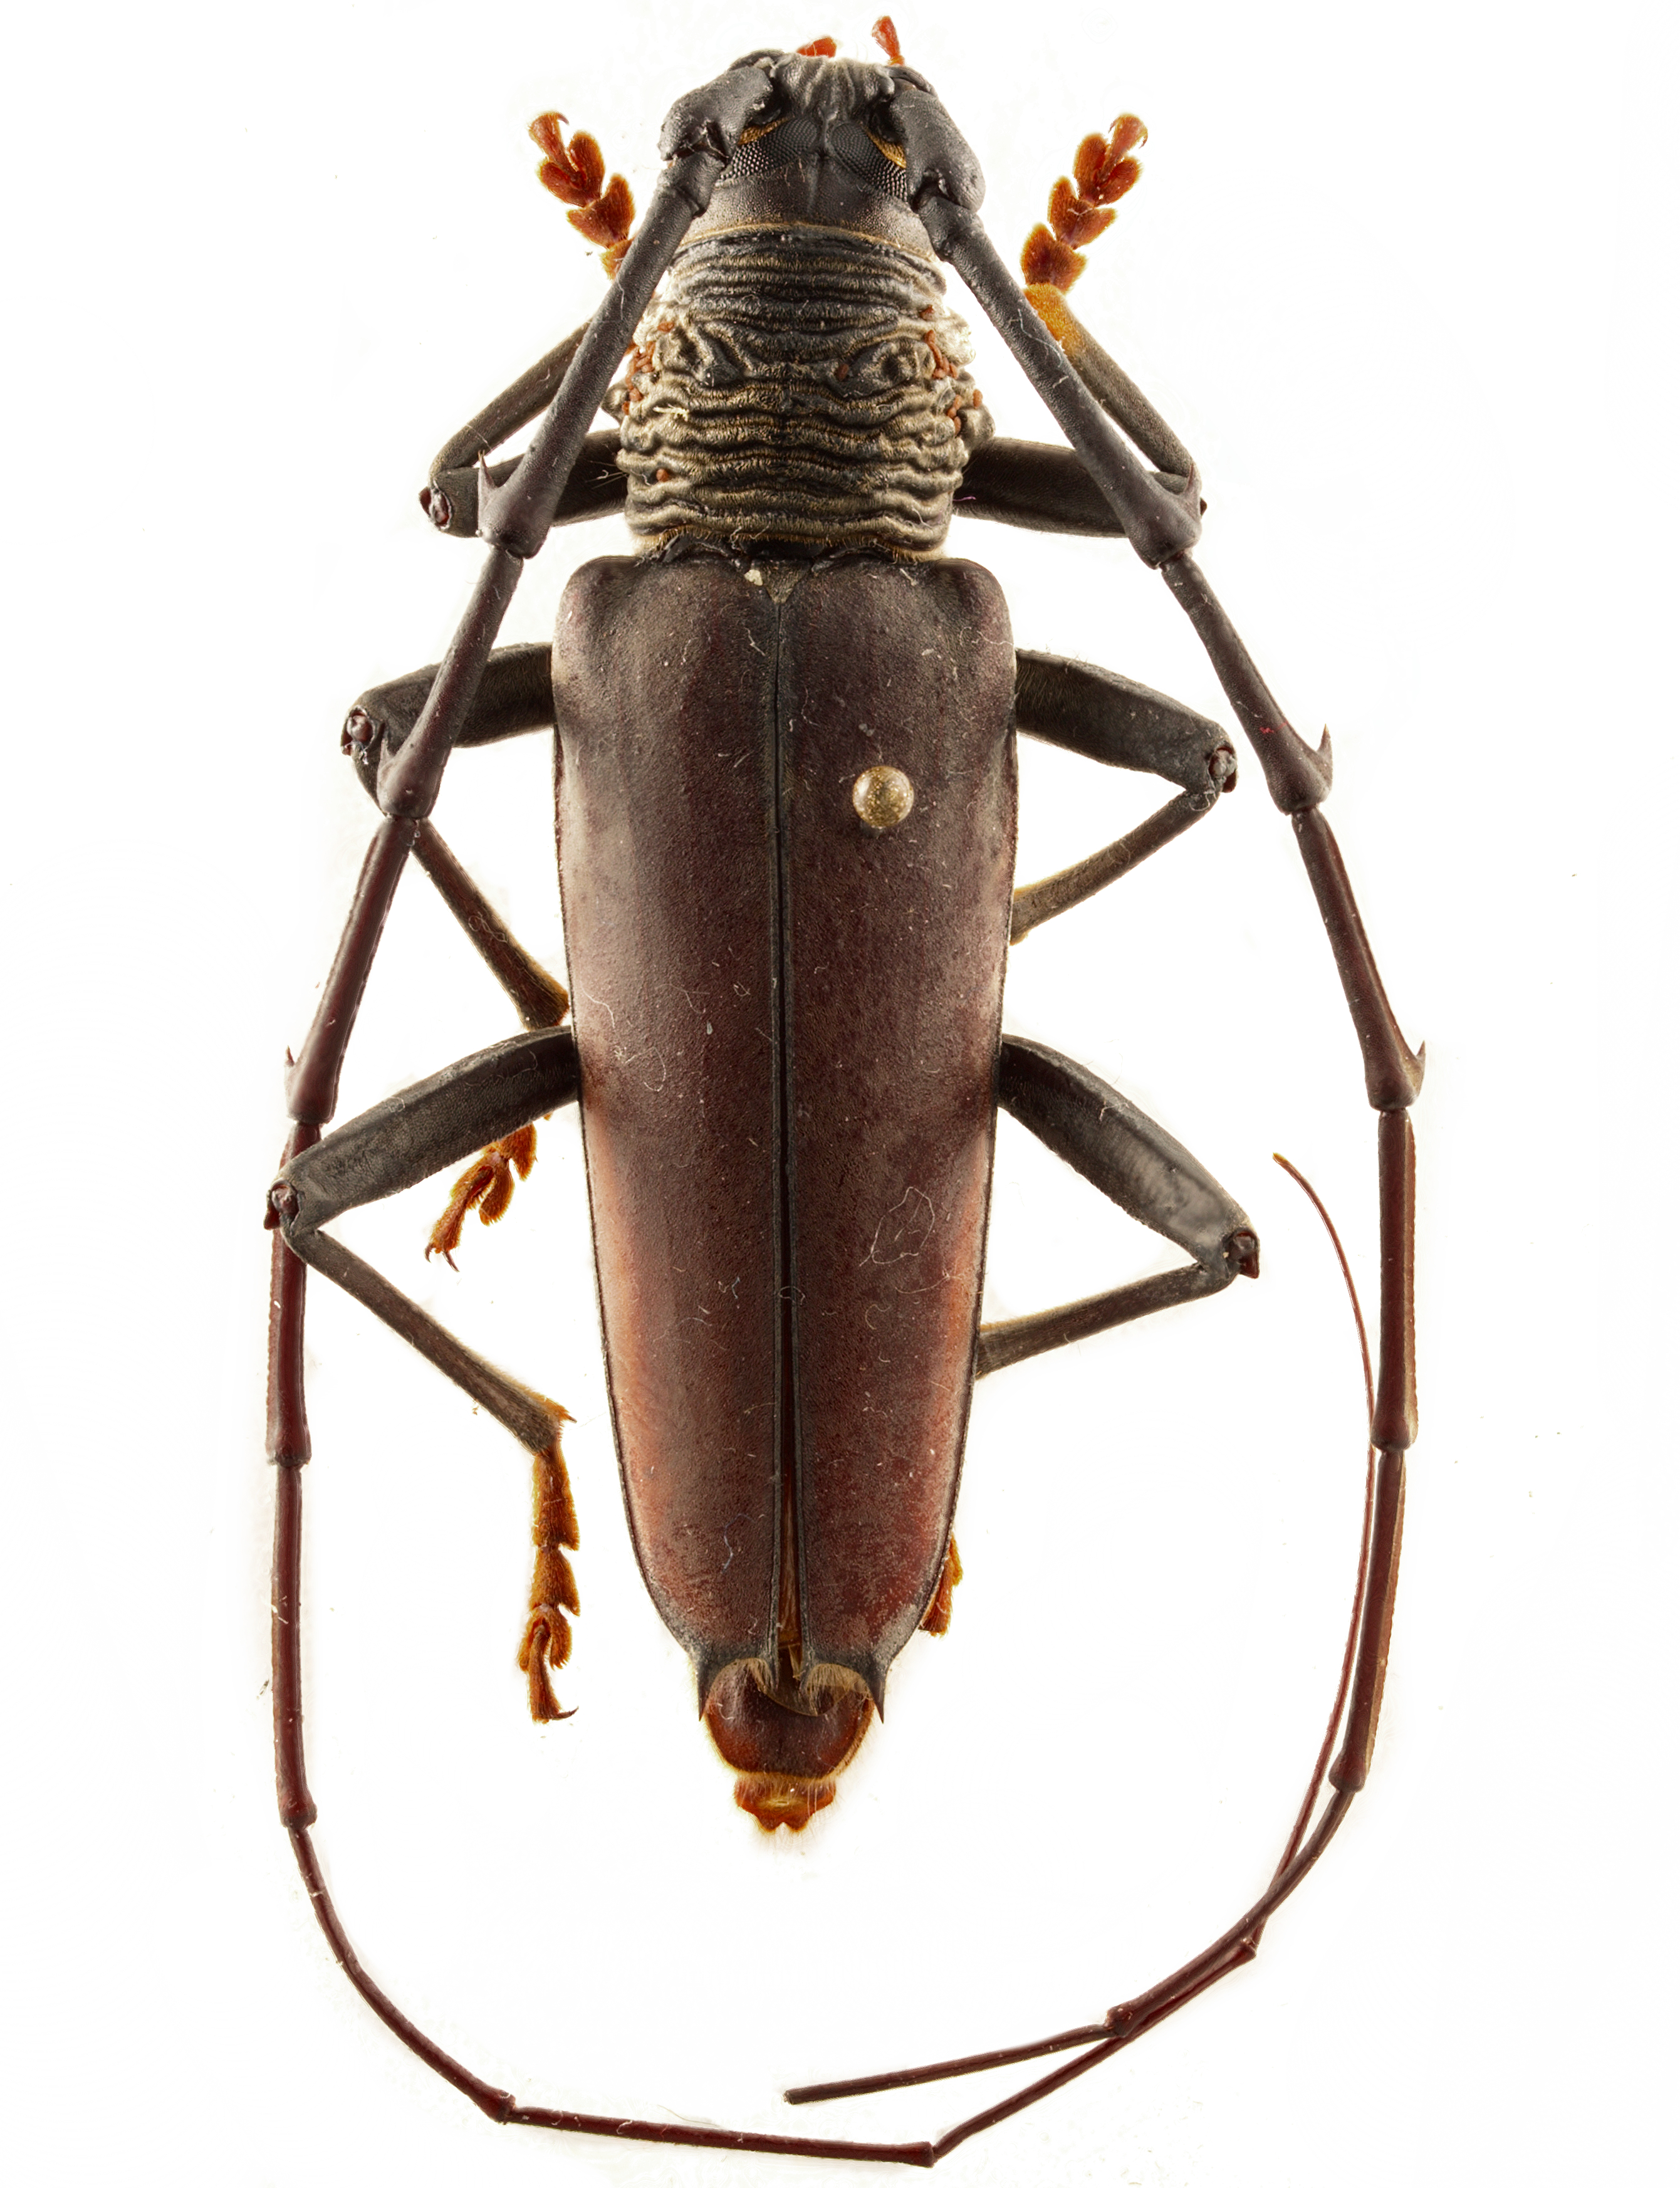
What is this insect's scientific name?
Juiaparus batus
